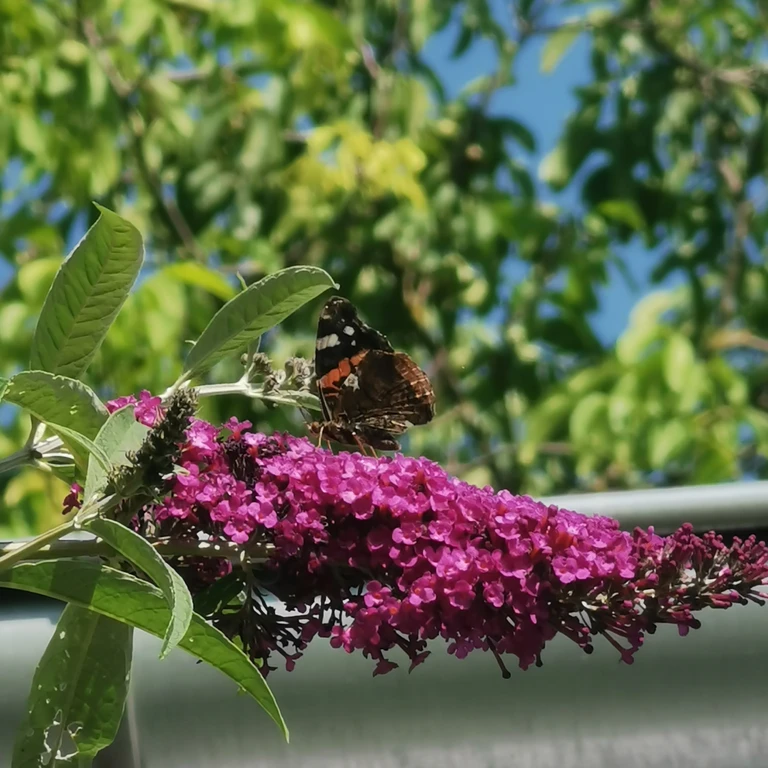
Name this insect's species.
Vanessa atalanta
